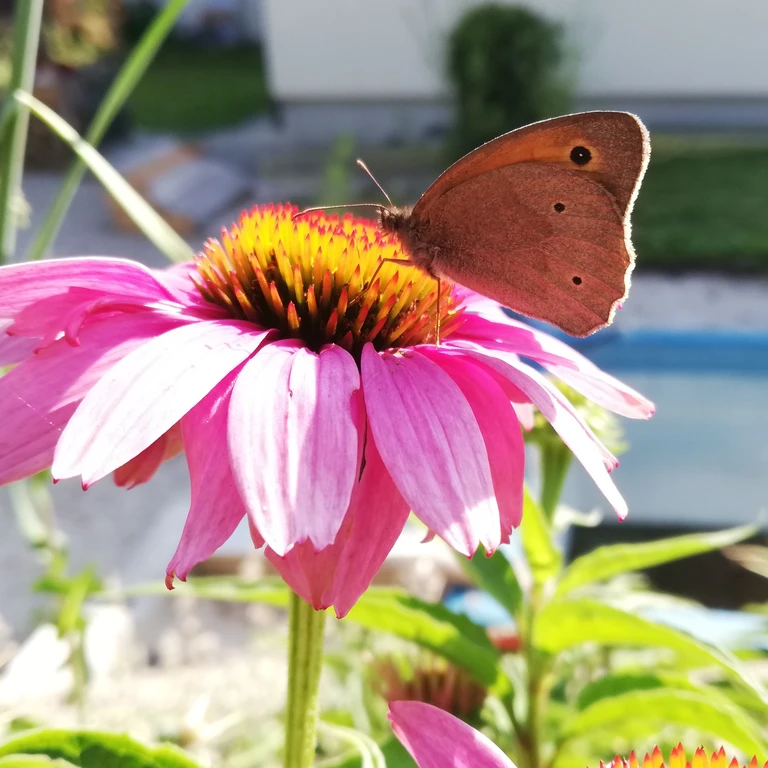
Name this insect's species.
Maniola jurtina
